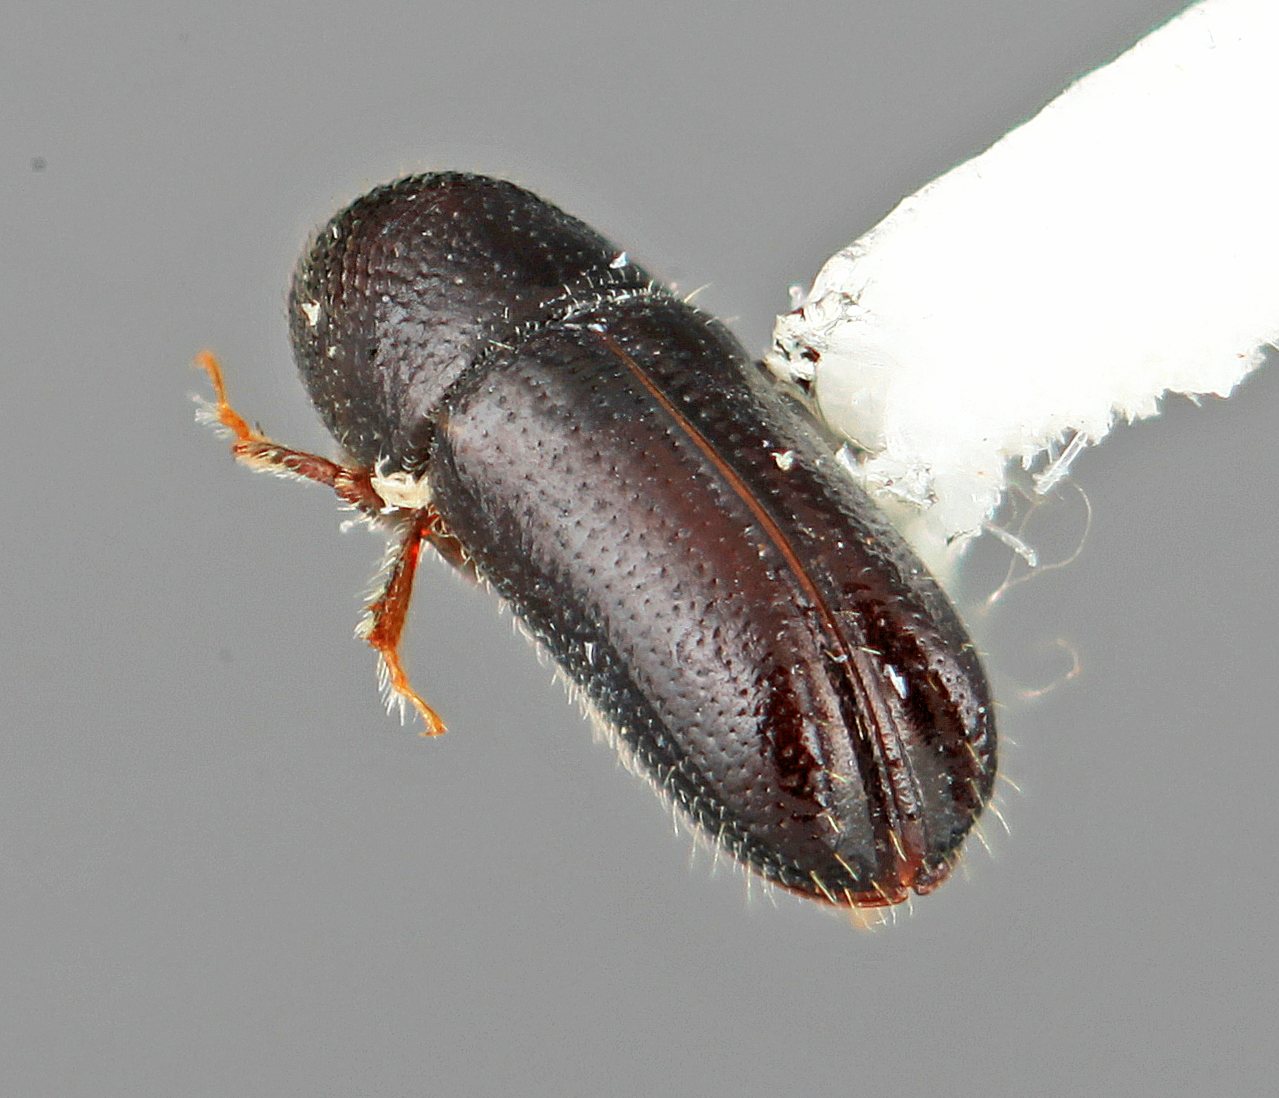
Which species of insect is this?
Pityophthorus eucracens
